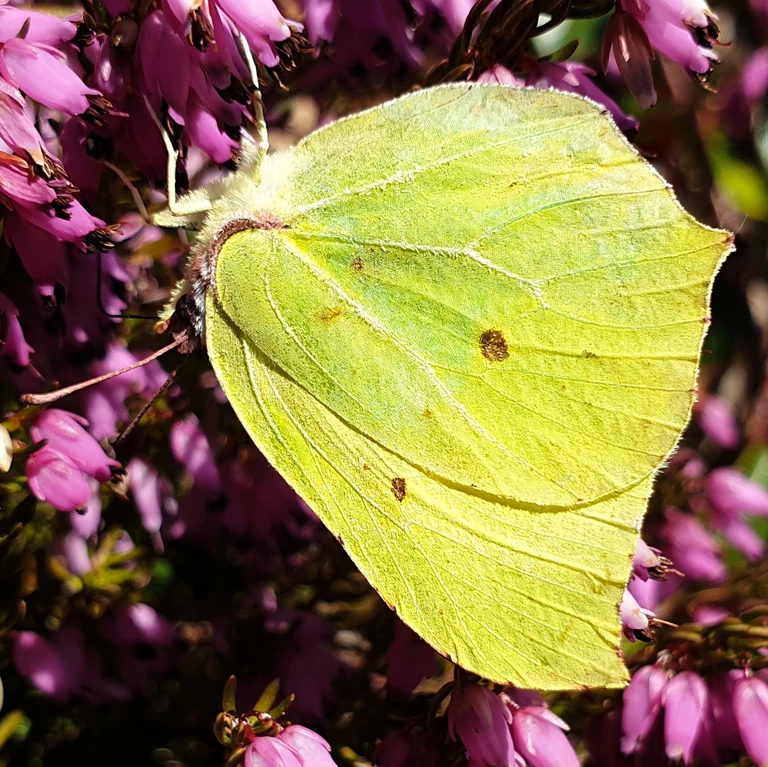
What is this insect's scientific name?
Gonepteryx rhamni
